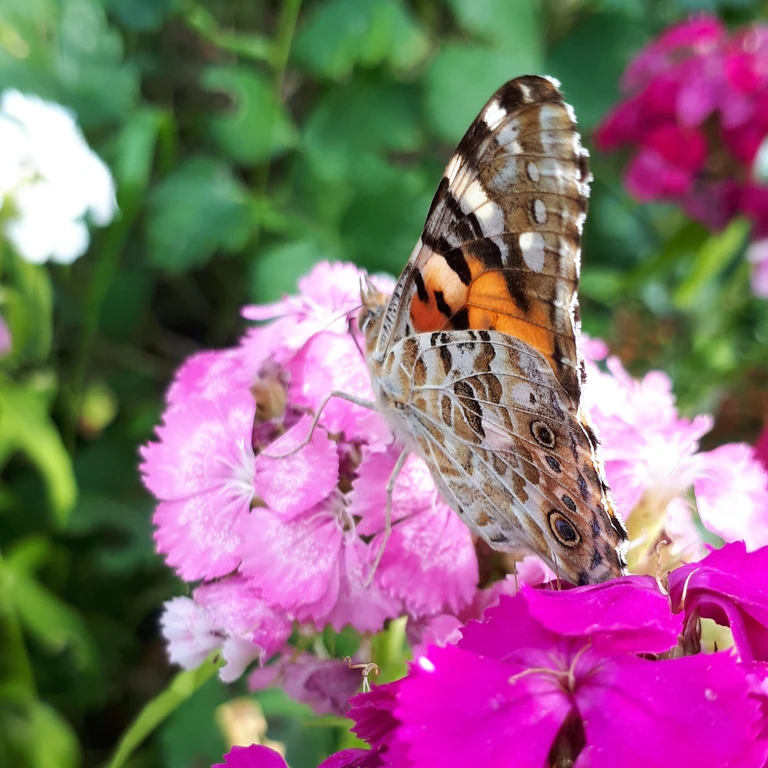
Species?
Vanessa cardui
